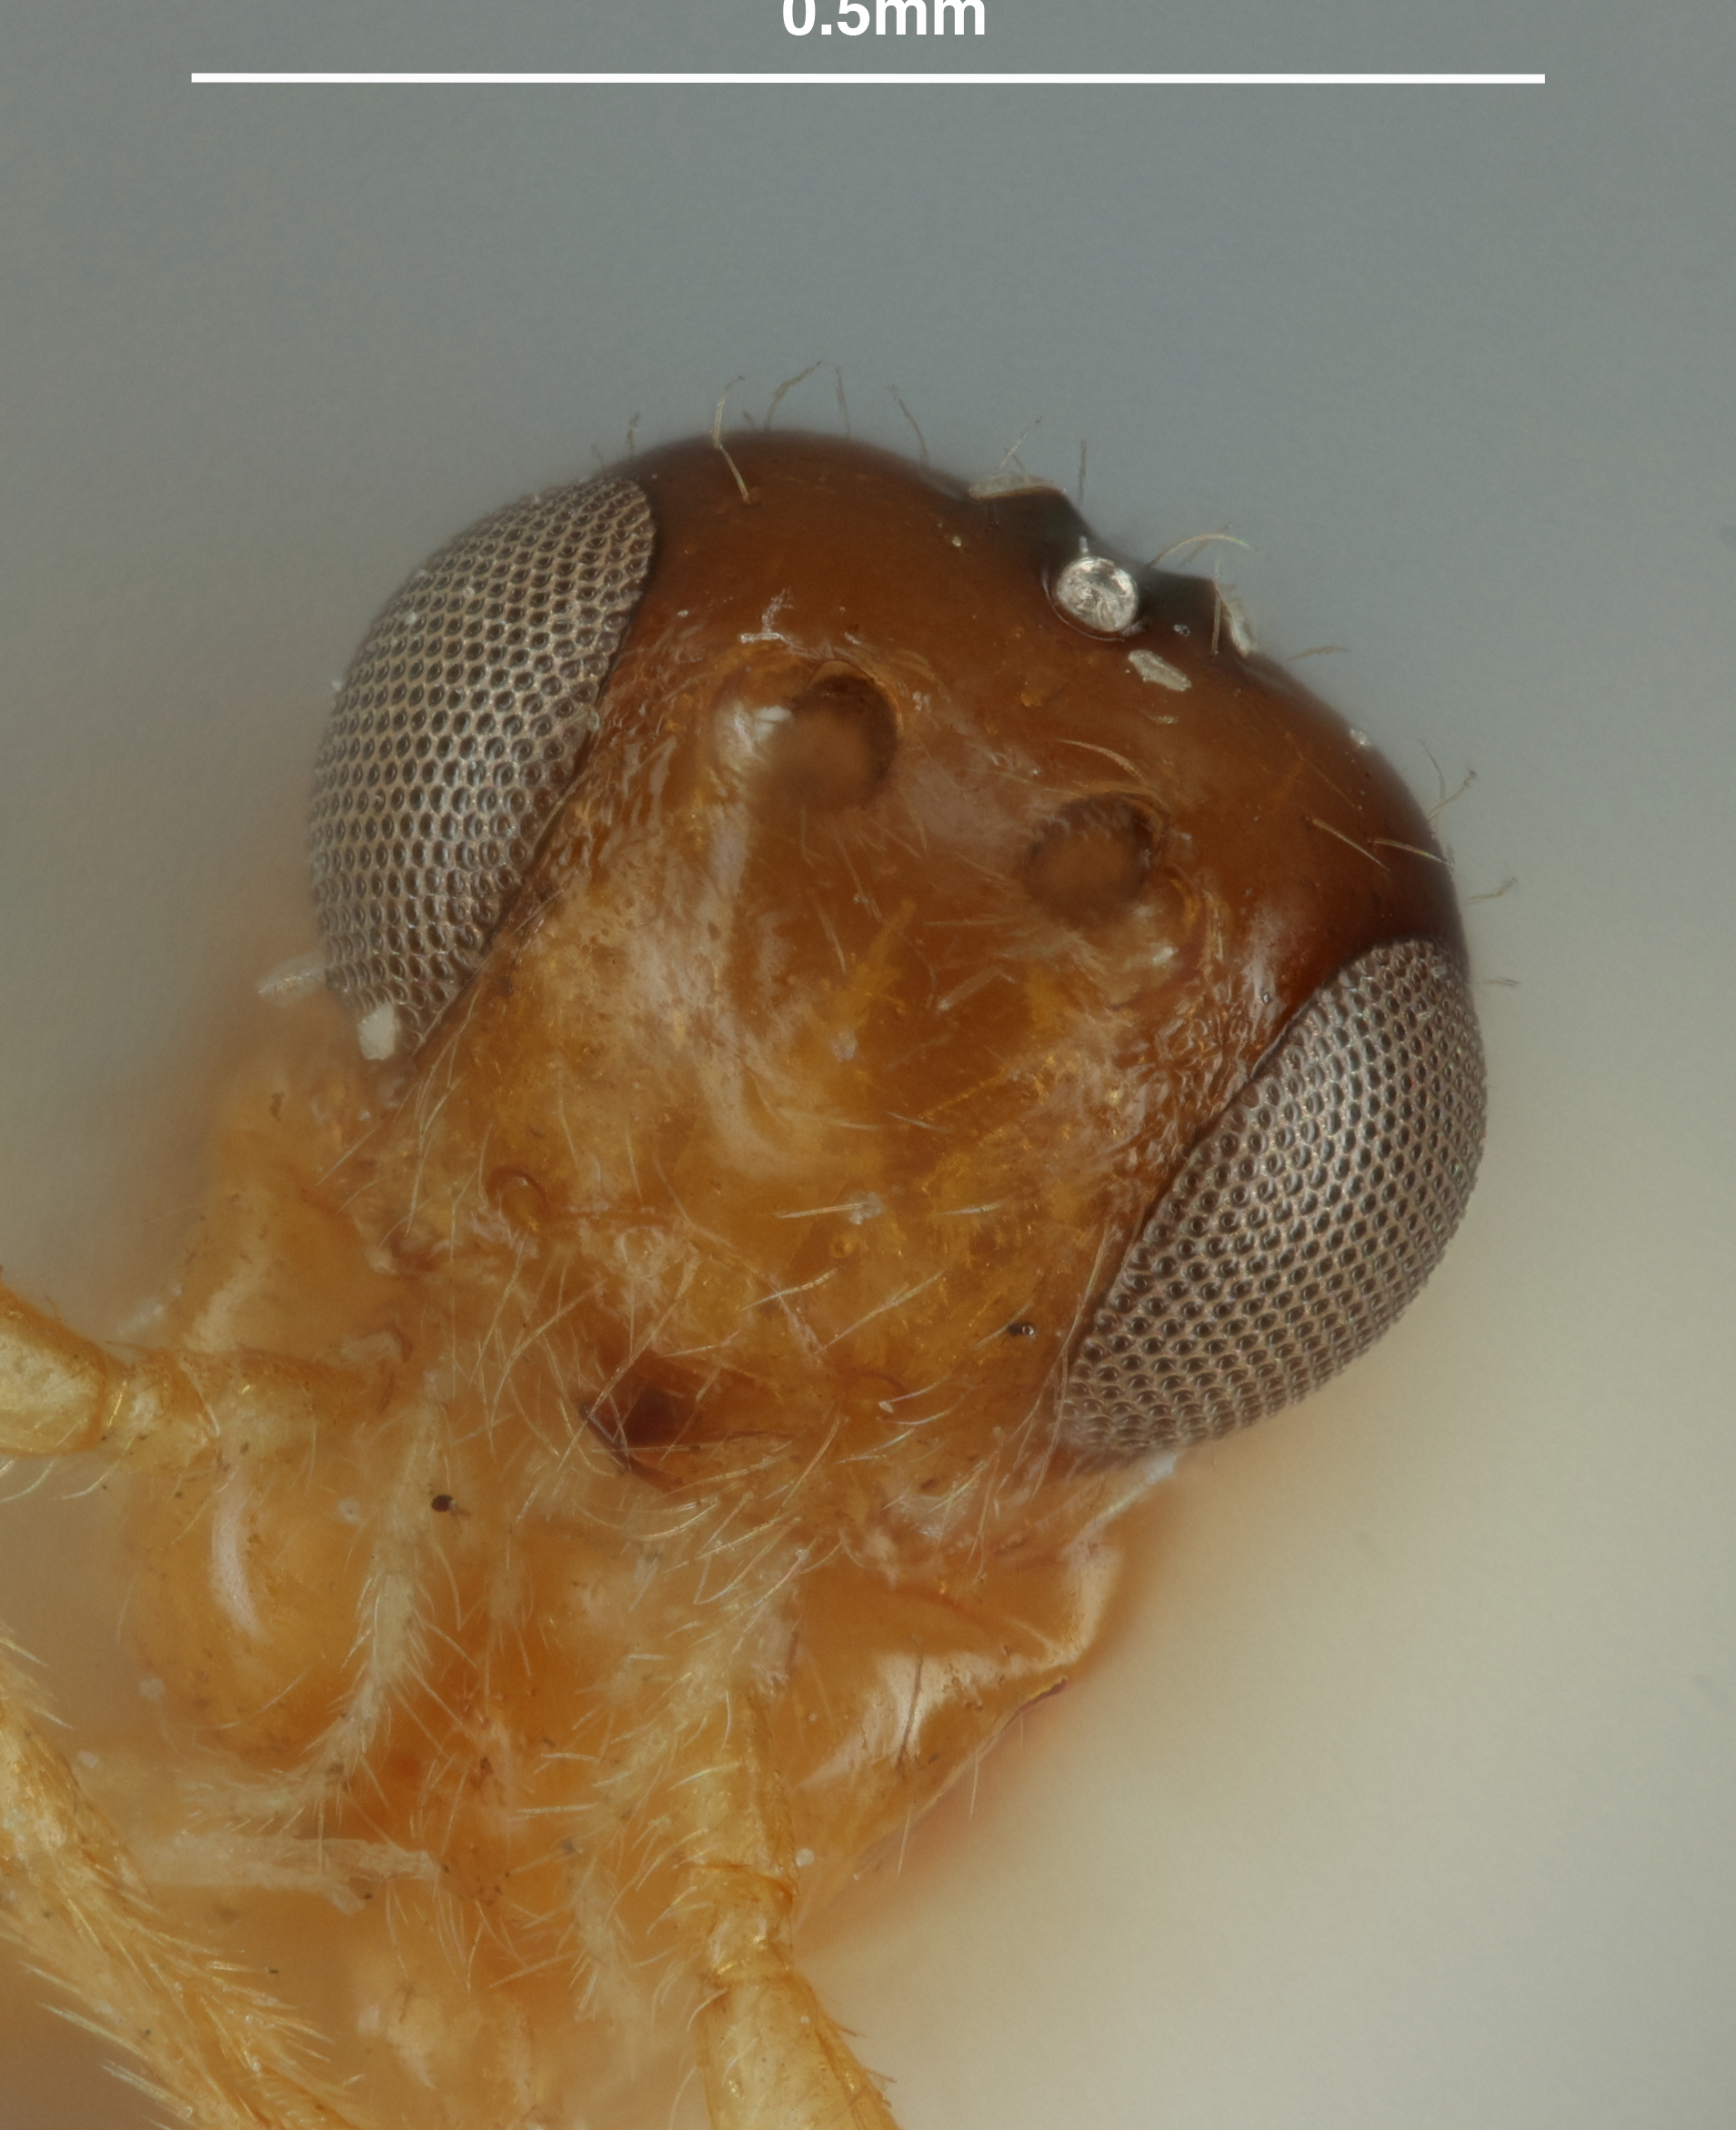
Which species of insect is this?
Opius augustianus
